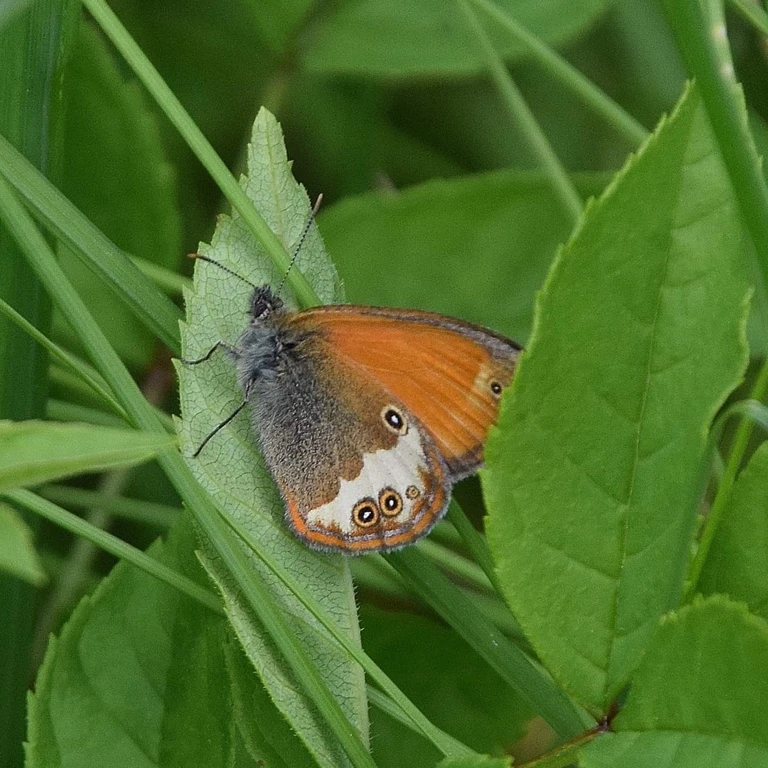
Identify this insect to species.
Coenonympha arcania
